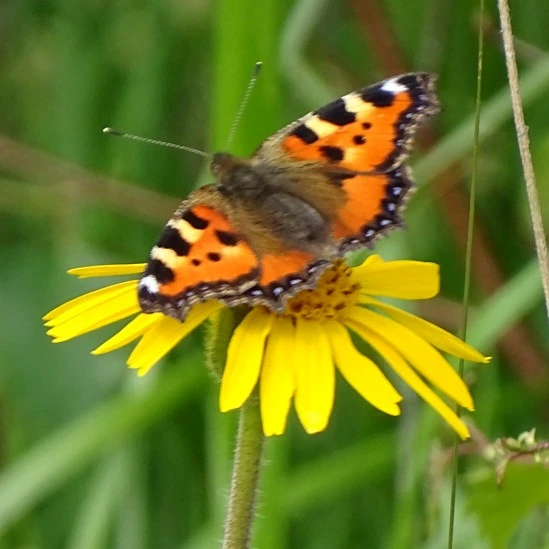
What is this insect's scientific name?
Aglais urticae
